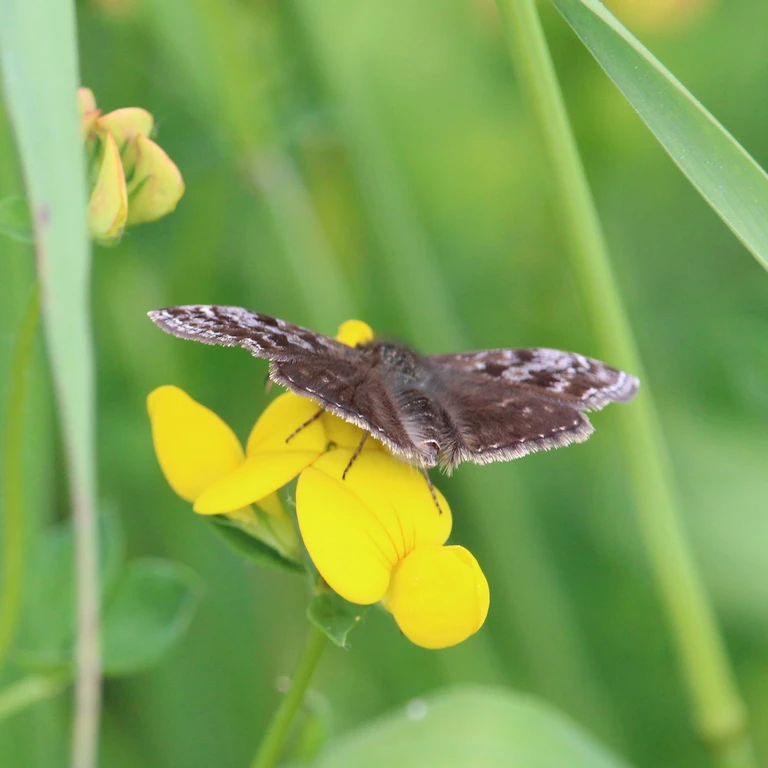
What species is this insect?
Erynnis tages
